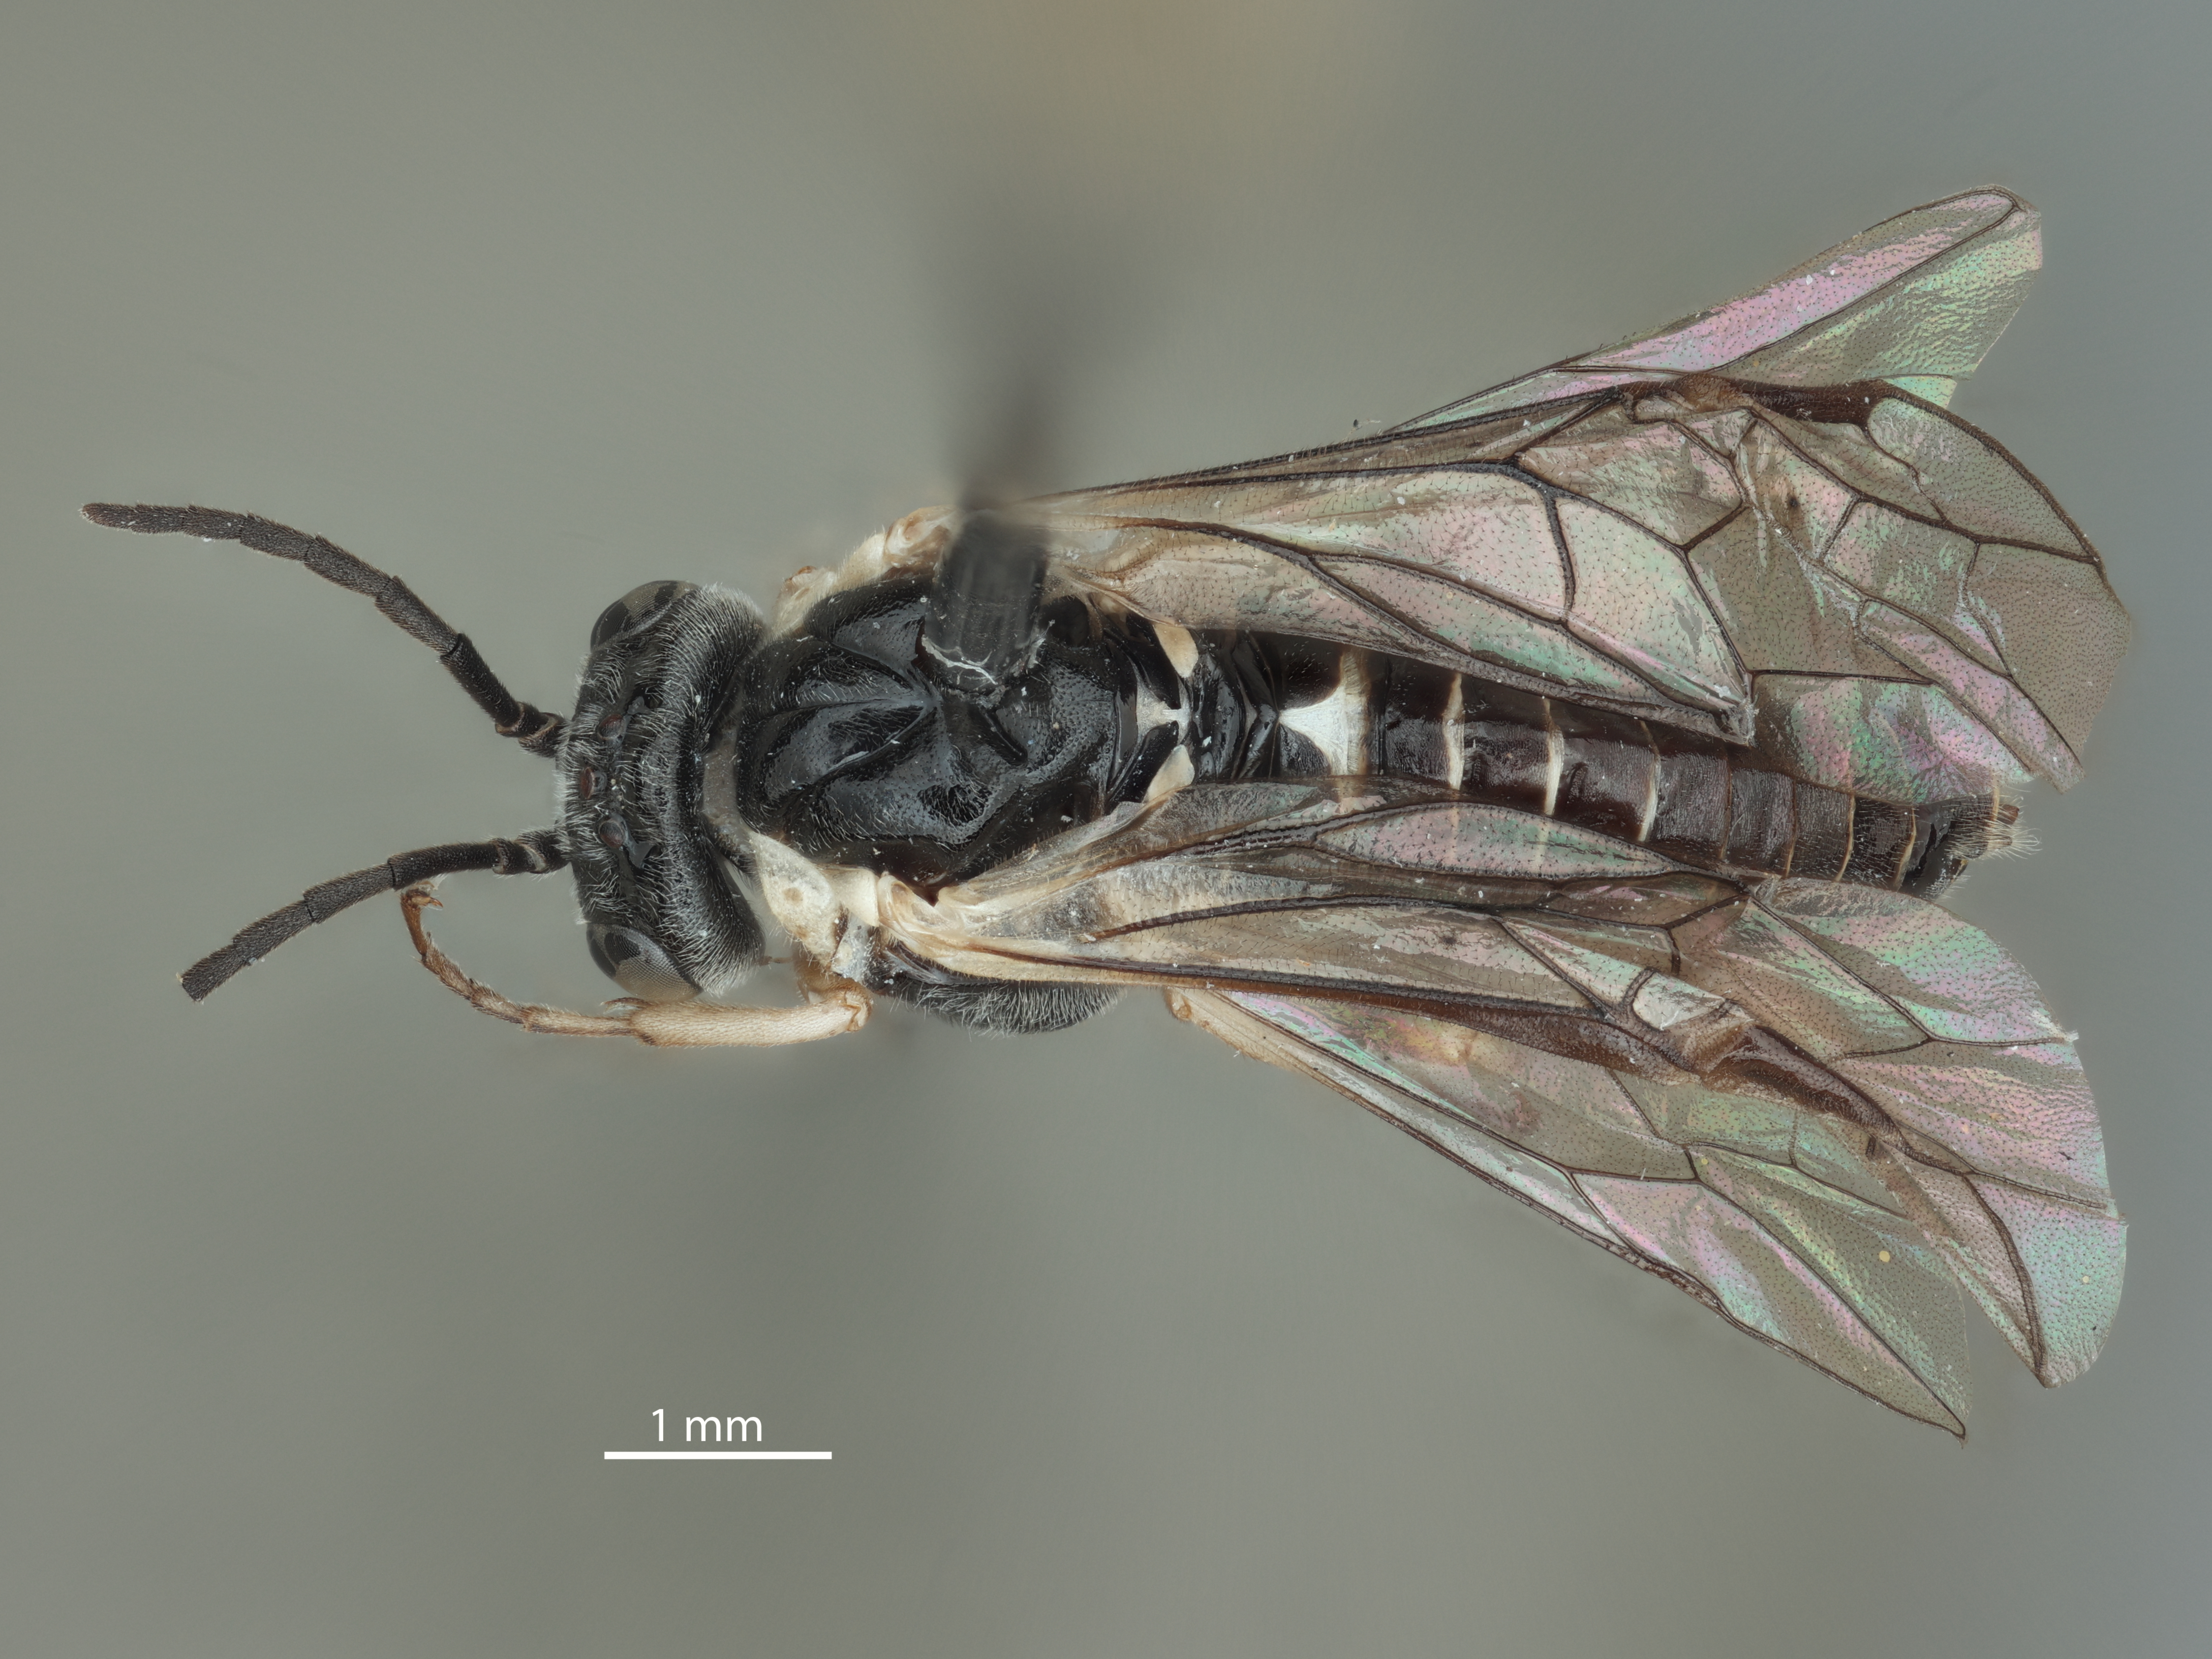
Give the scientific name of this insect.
Periclista varia
